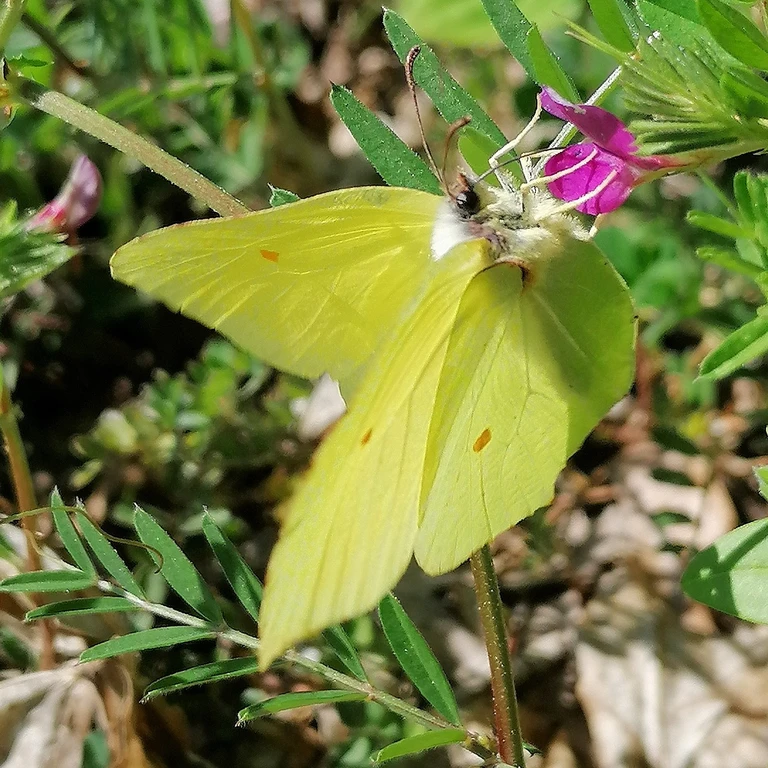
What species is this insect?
Gonepteryx rhamni
